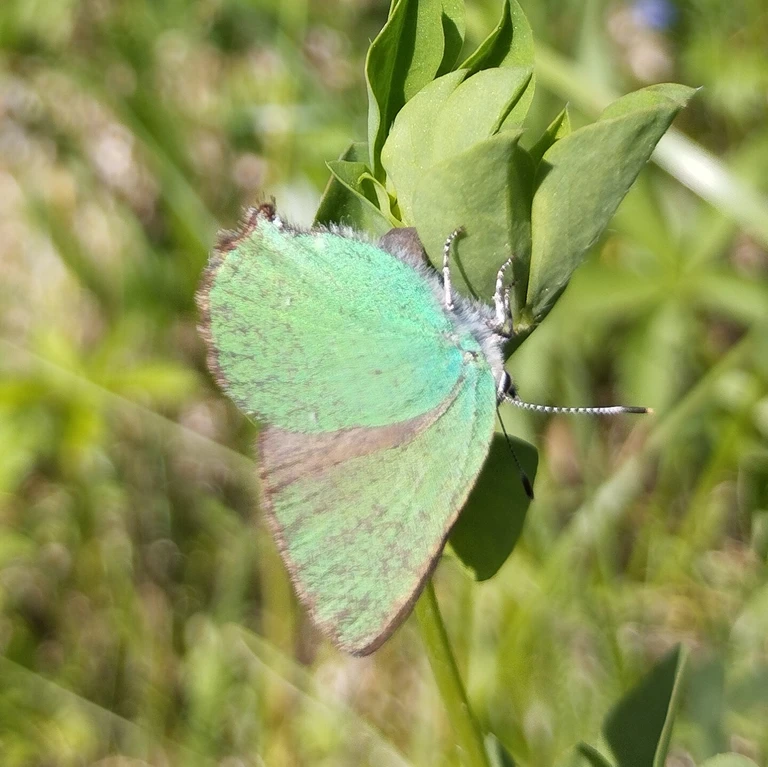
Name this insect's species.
Callophrys rubi
